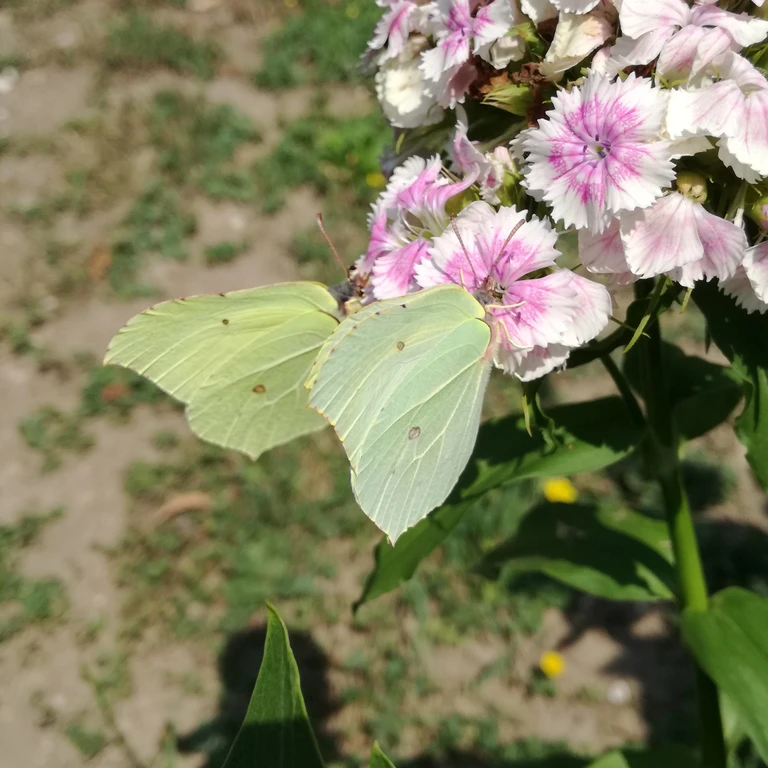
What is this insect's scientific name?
Gonepteryx rhamni
